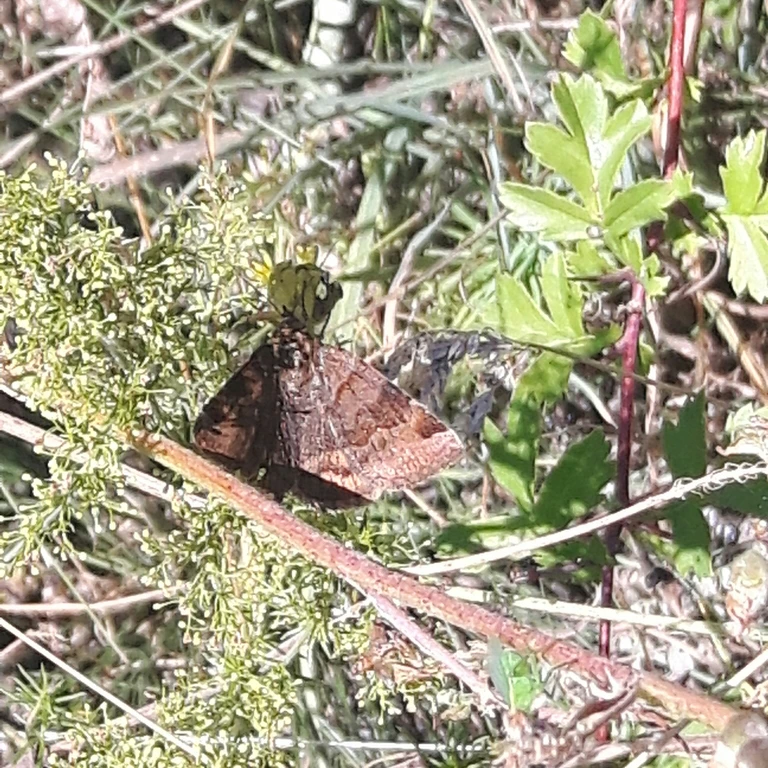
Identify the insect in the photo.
Euclidia glyphica
